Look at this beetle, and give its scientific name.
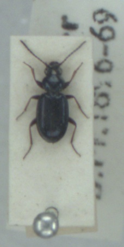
Bembidion lampros
